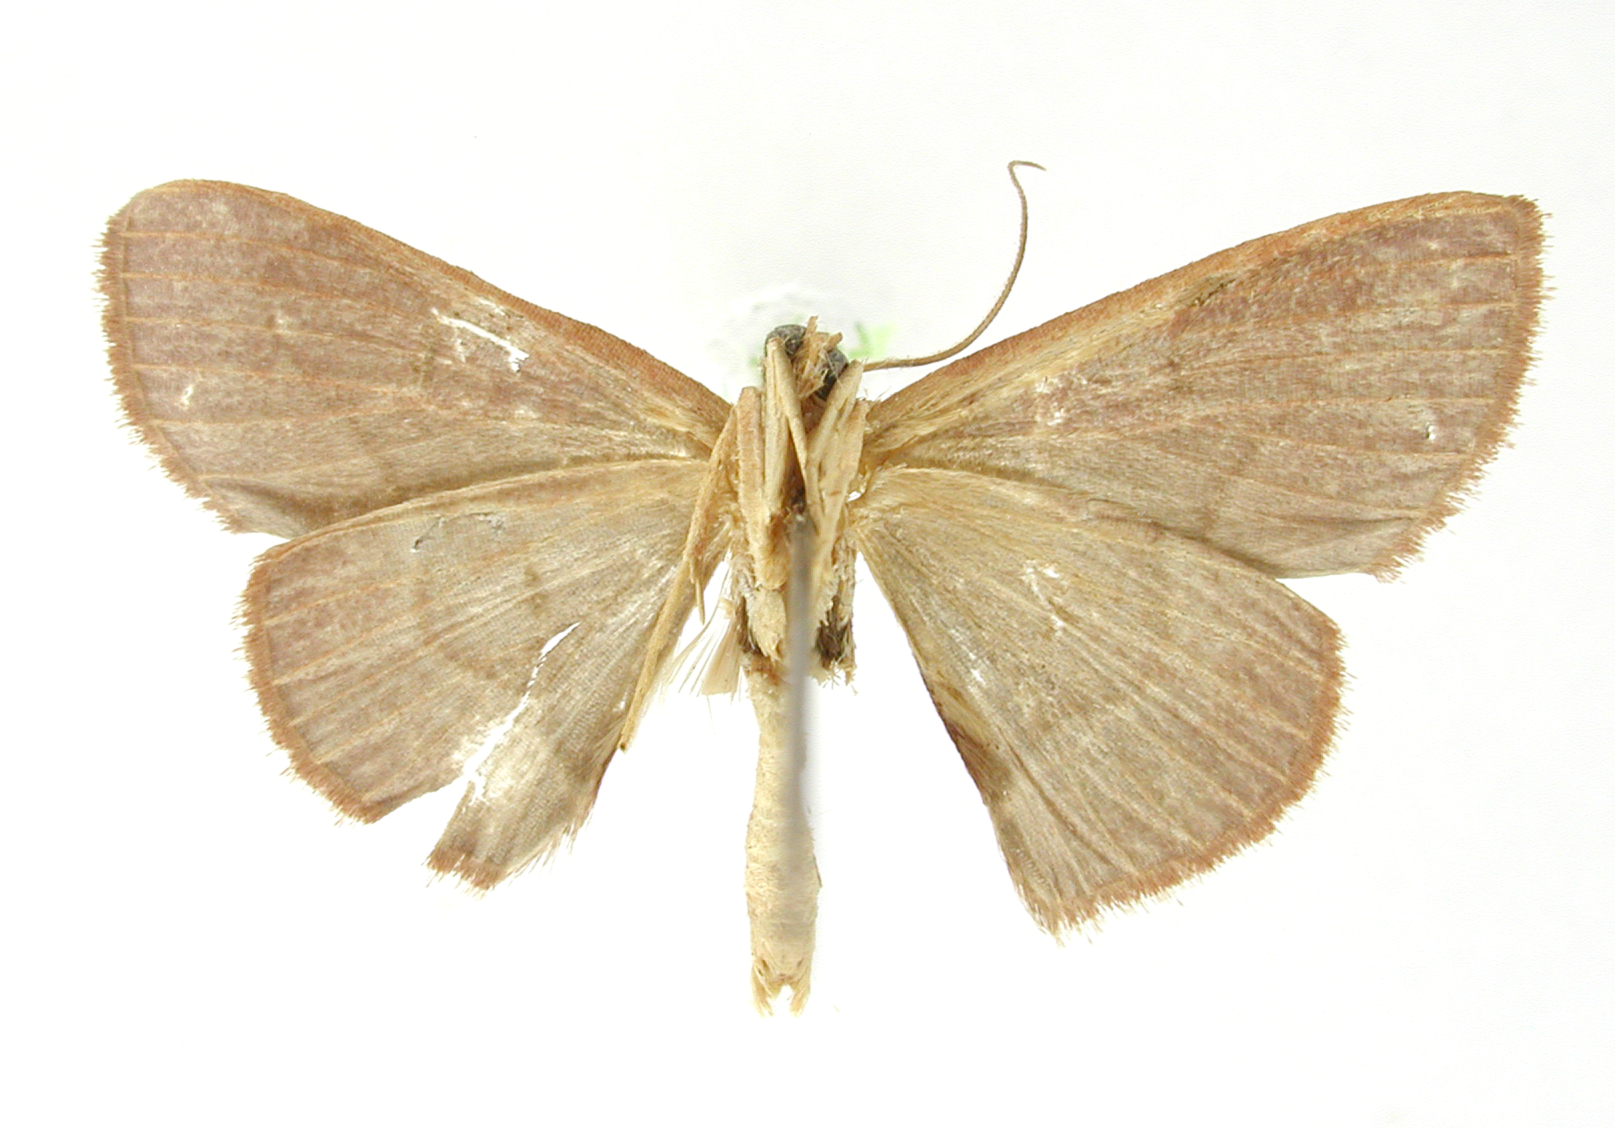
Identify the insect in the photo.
Dichromatopodia deflexa
